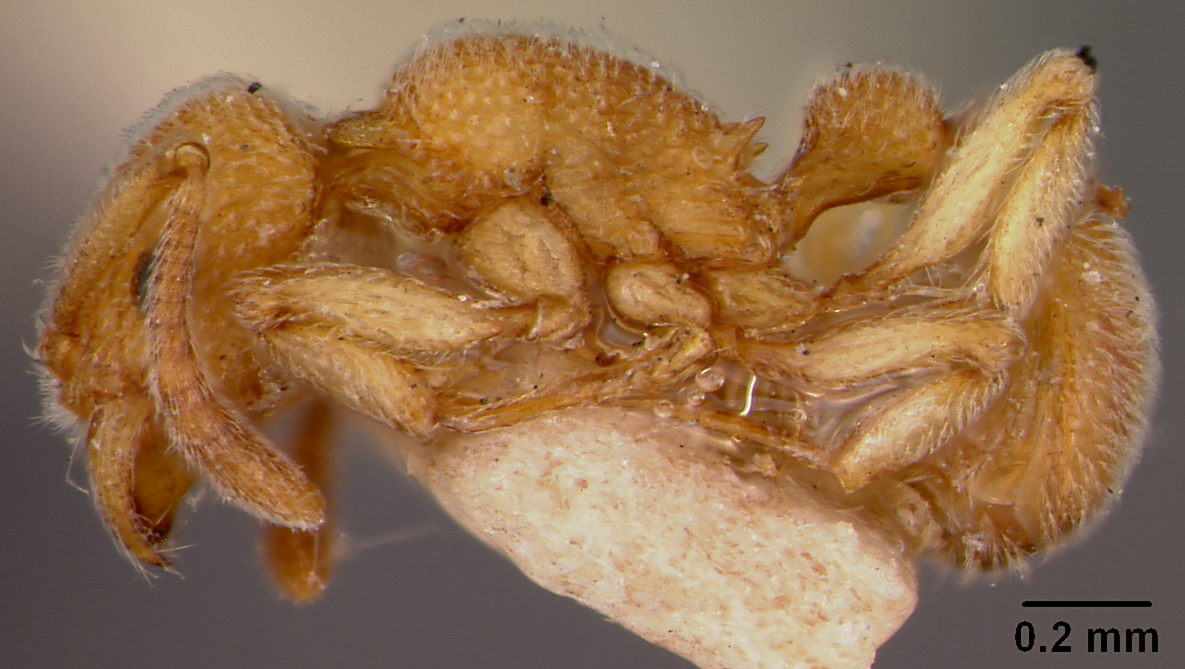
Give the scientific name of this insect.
Triglyphothrix mayri
